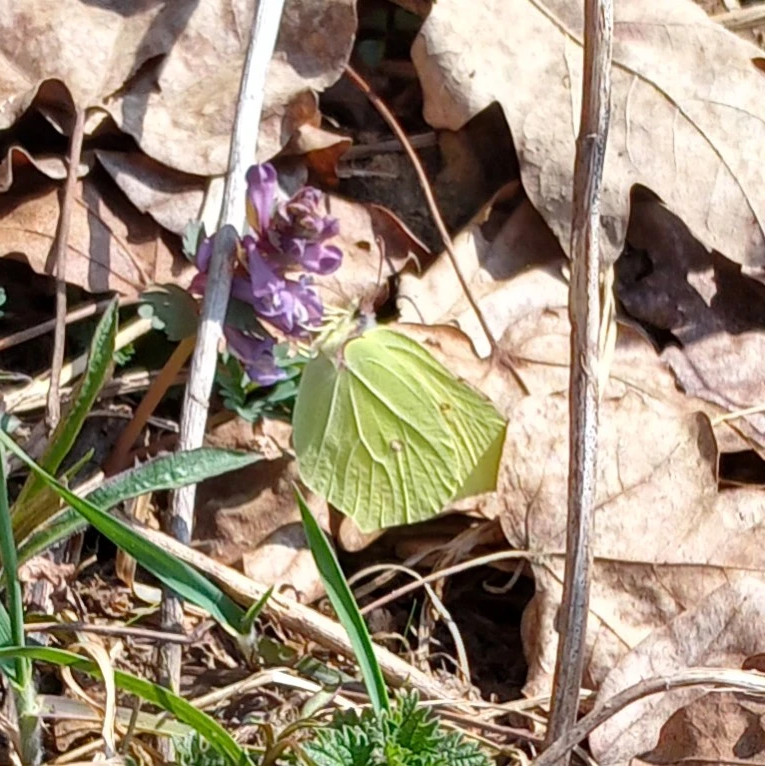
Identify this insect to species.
Gonepteryx rhamni
